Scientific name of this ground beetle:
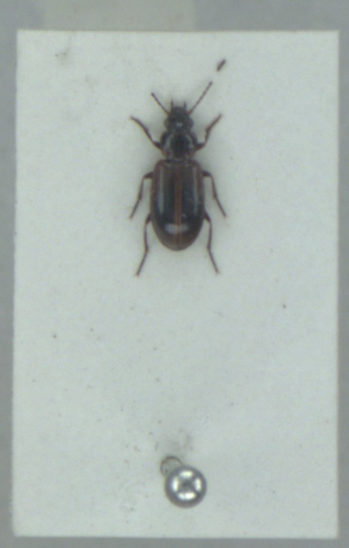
Dicheirotrichus cognatus
